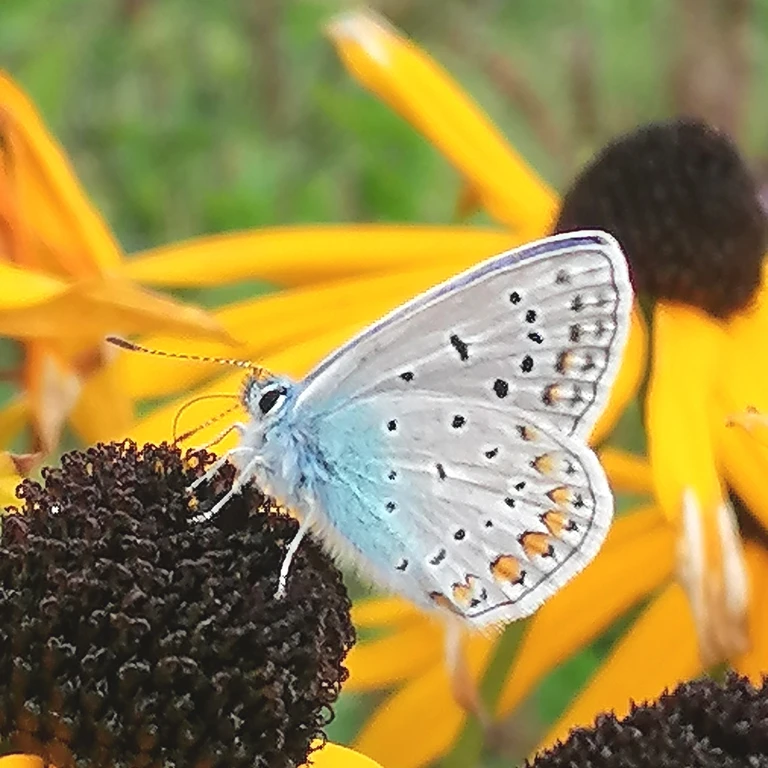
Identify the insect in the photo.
Polyommatus icarus
